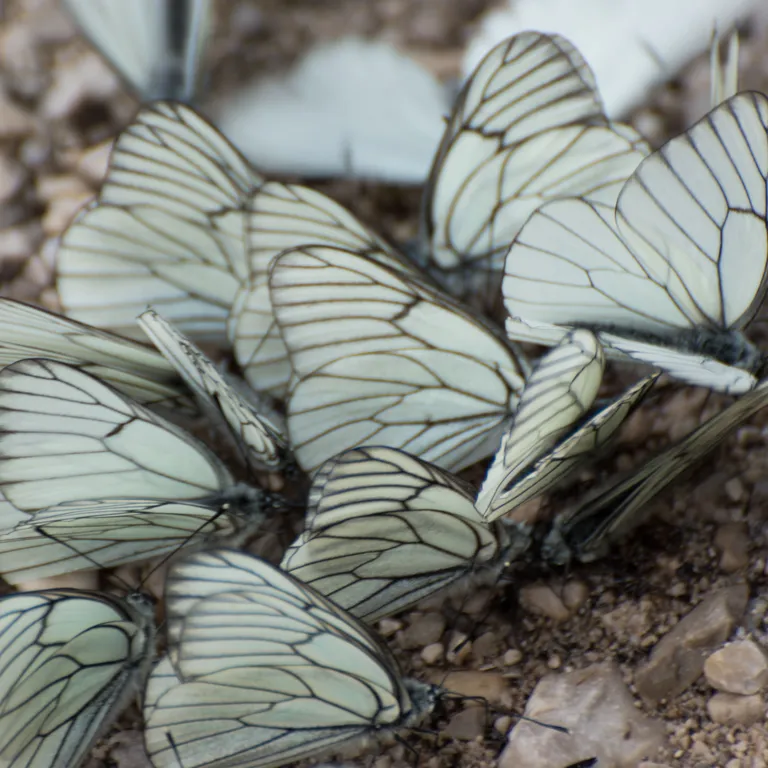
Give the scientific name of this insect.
Aporia crataegi
